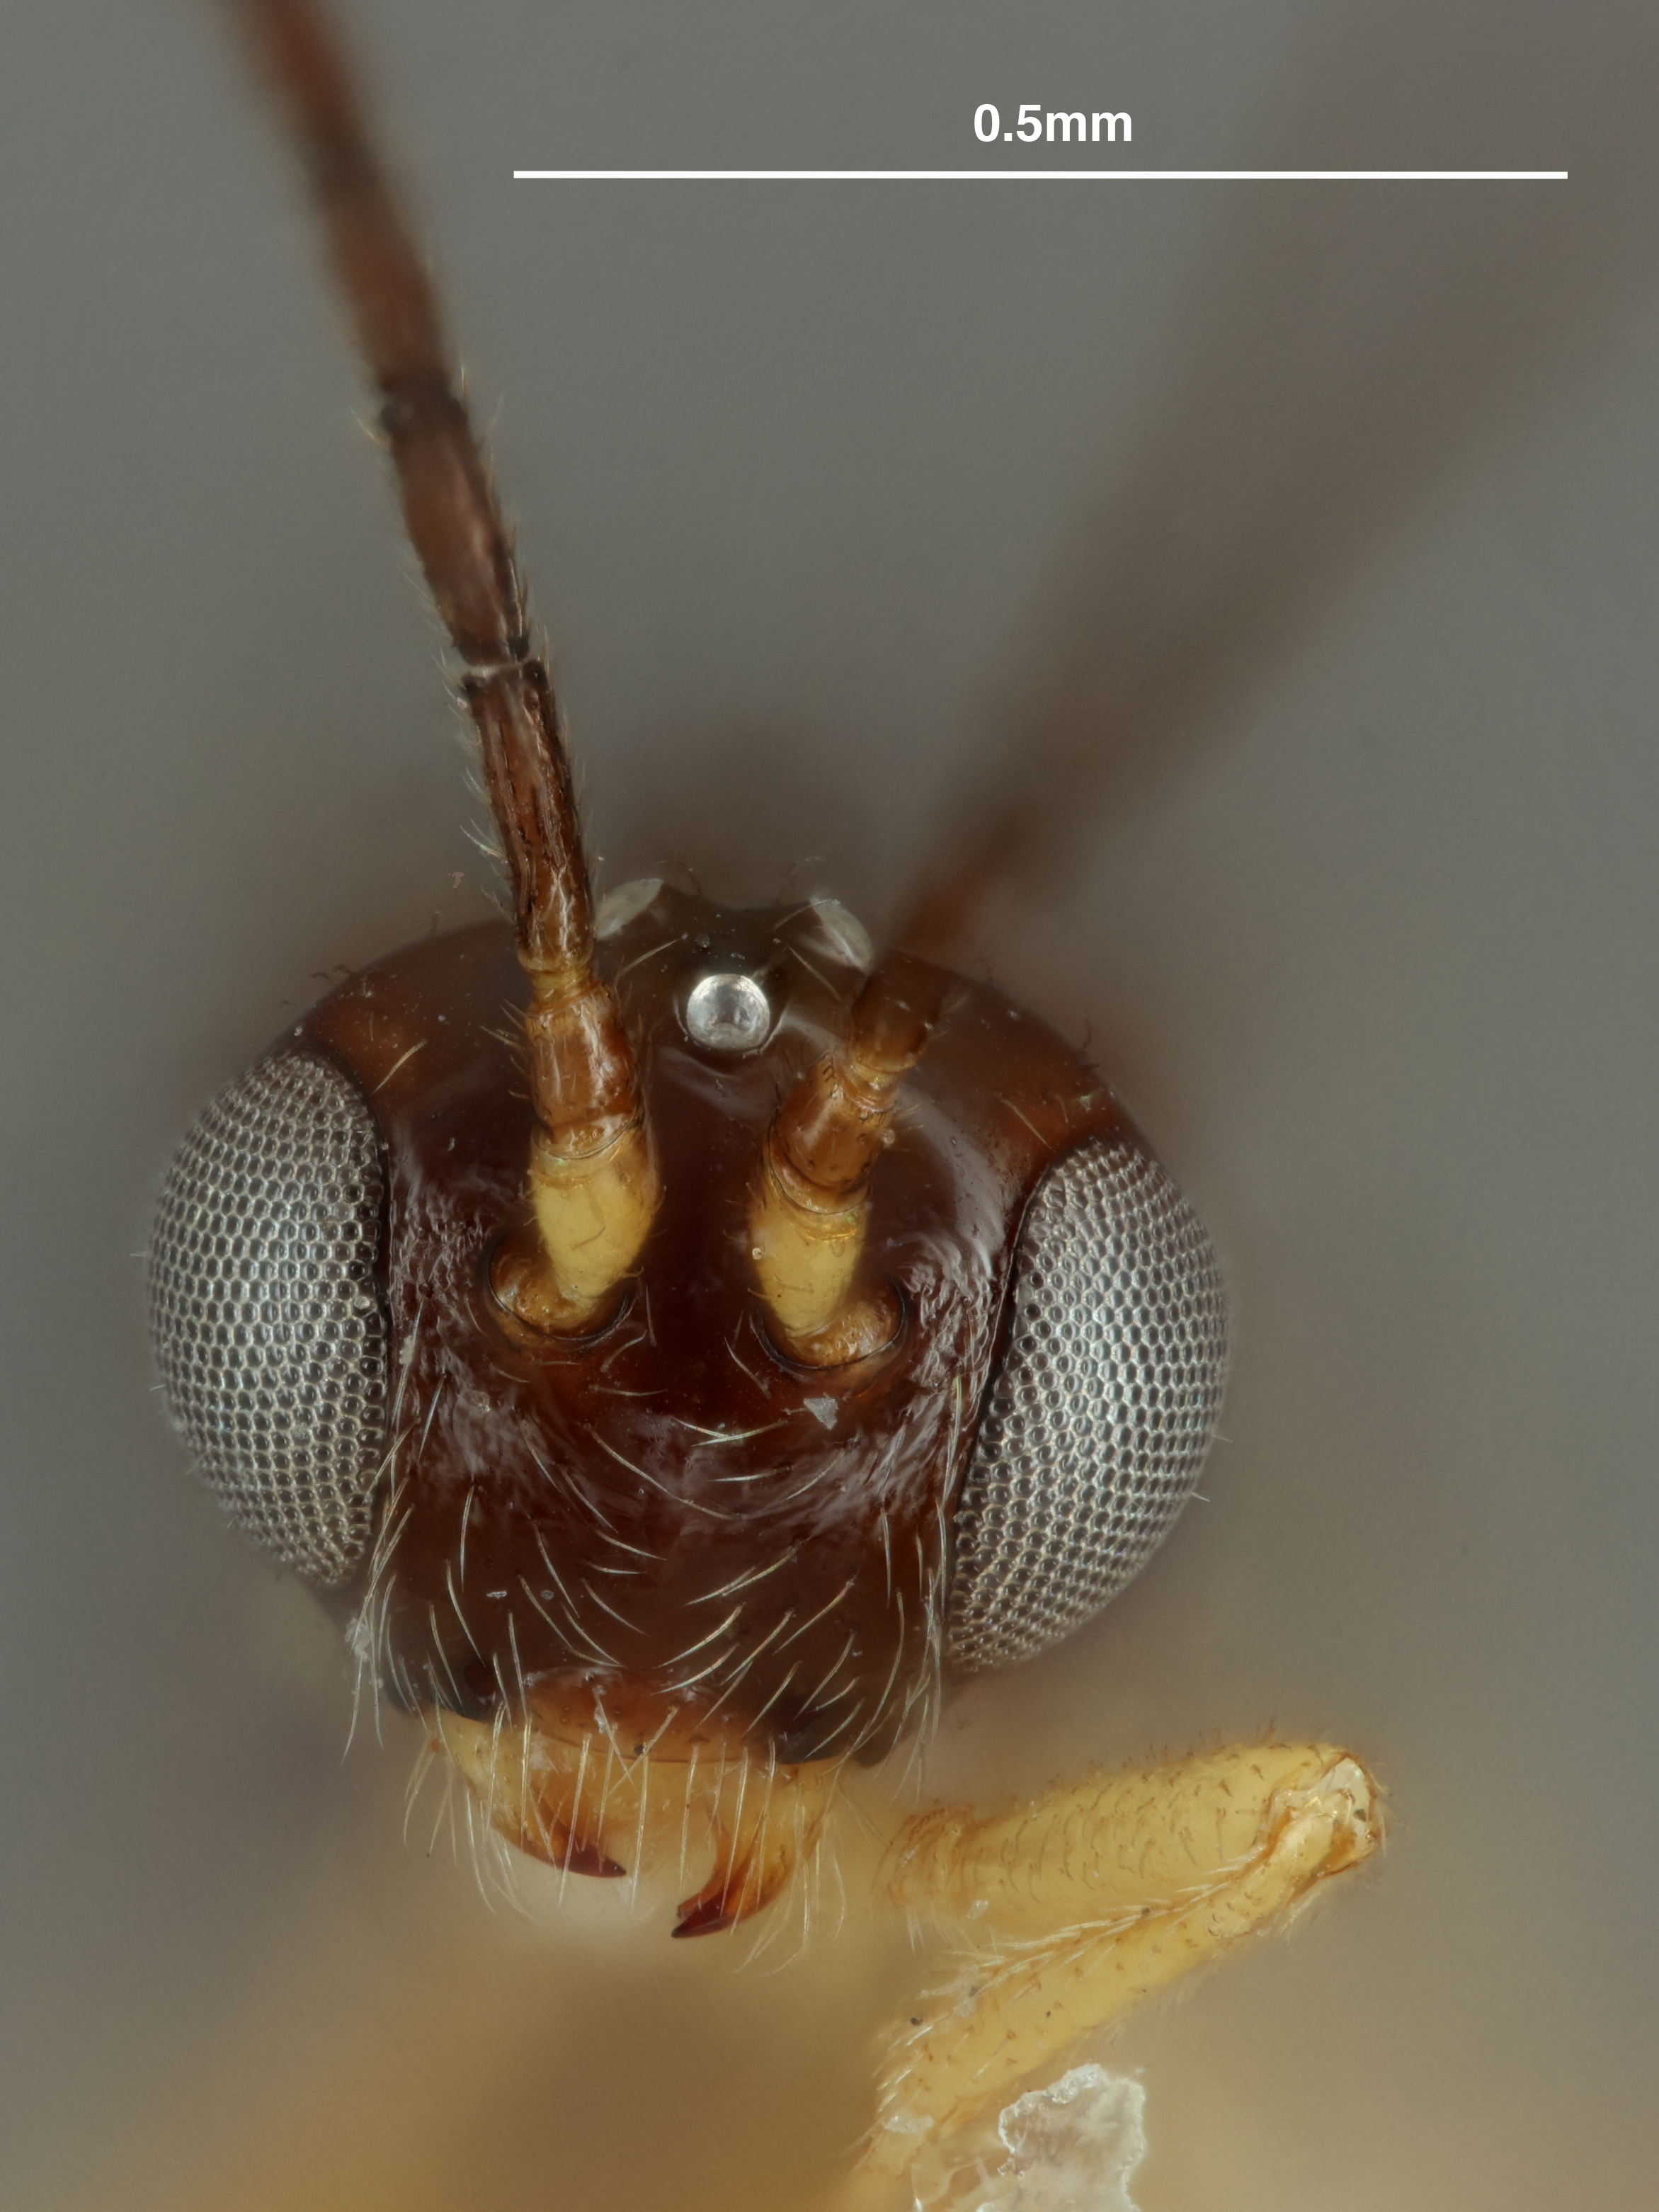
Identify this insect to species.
Opius adductus
